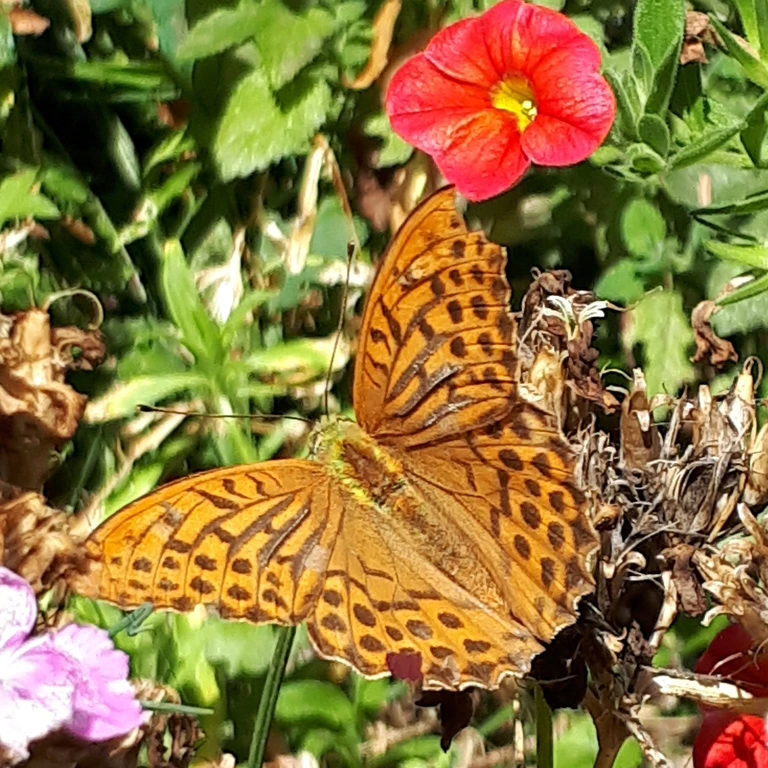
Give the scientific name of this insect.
Argynnis paphia
